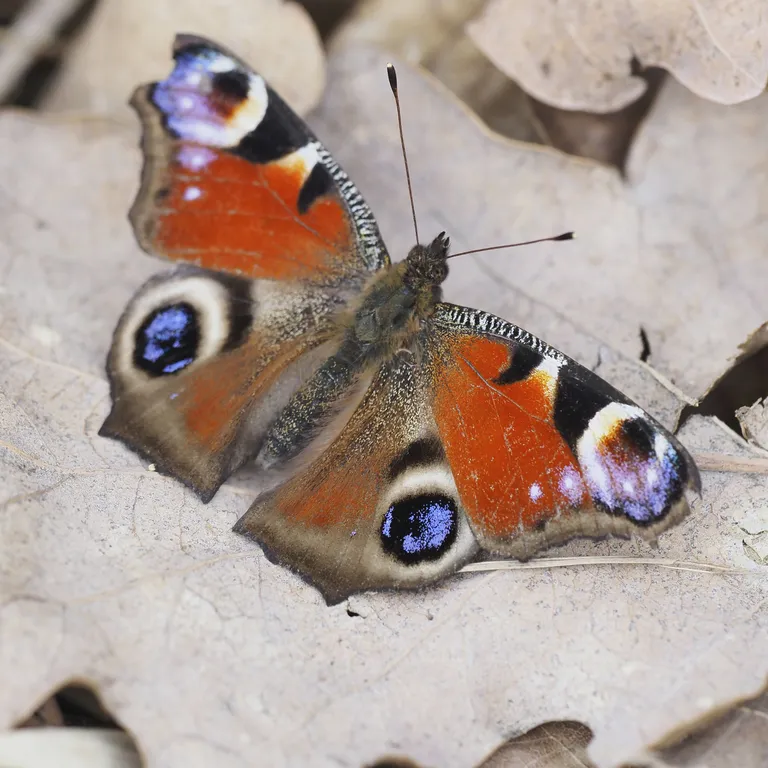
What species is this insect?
Aglais io
